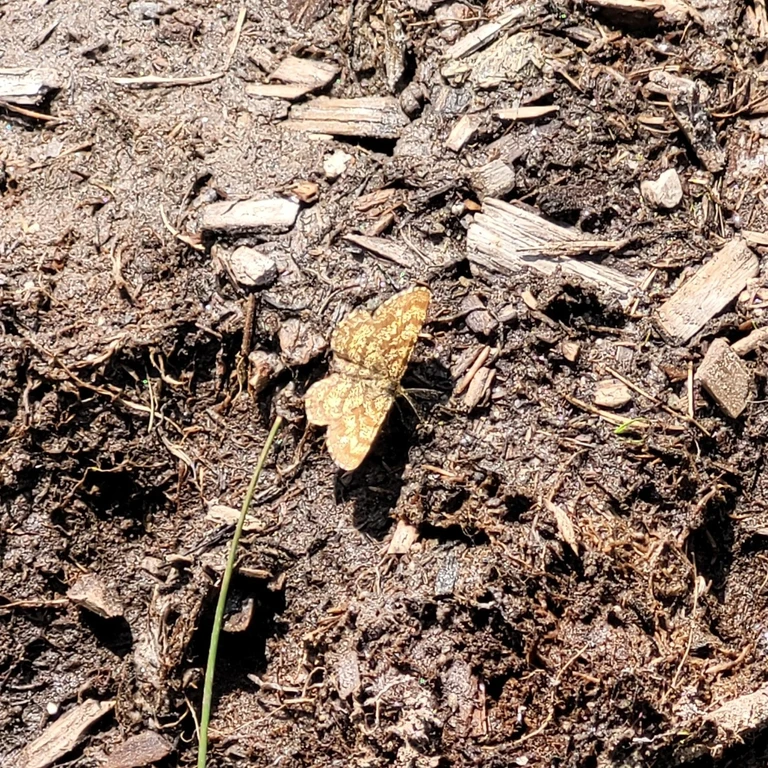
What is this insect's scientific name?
Ematurga atomaria
